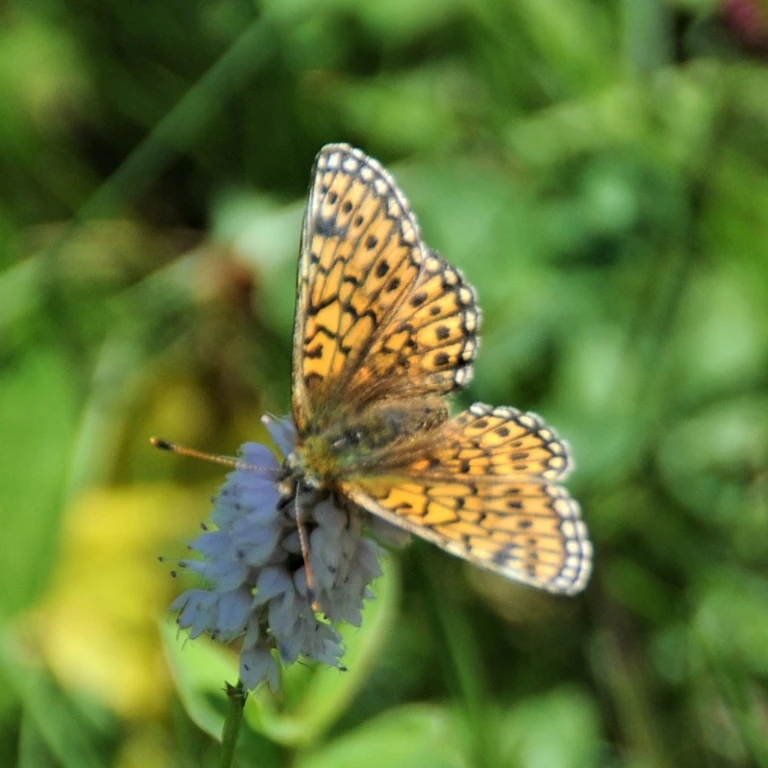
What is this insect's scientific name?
Boloria eunomia
